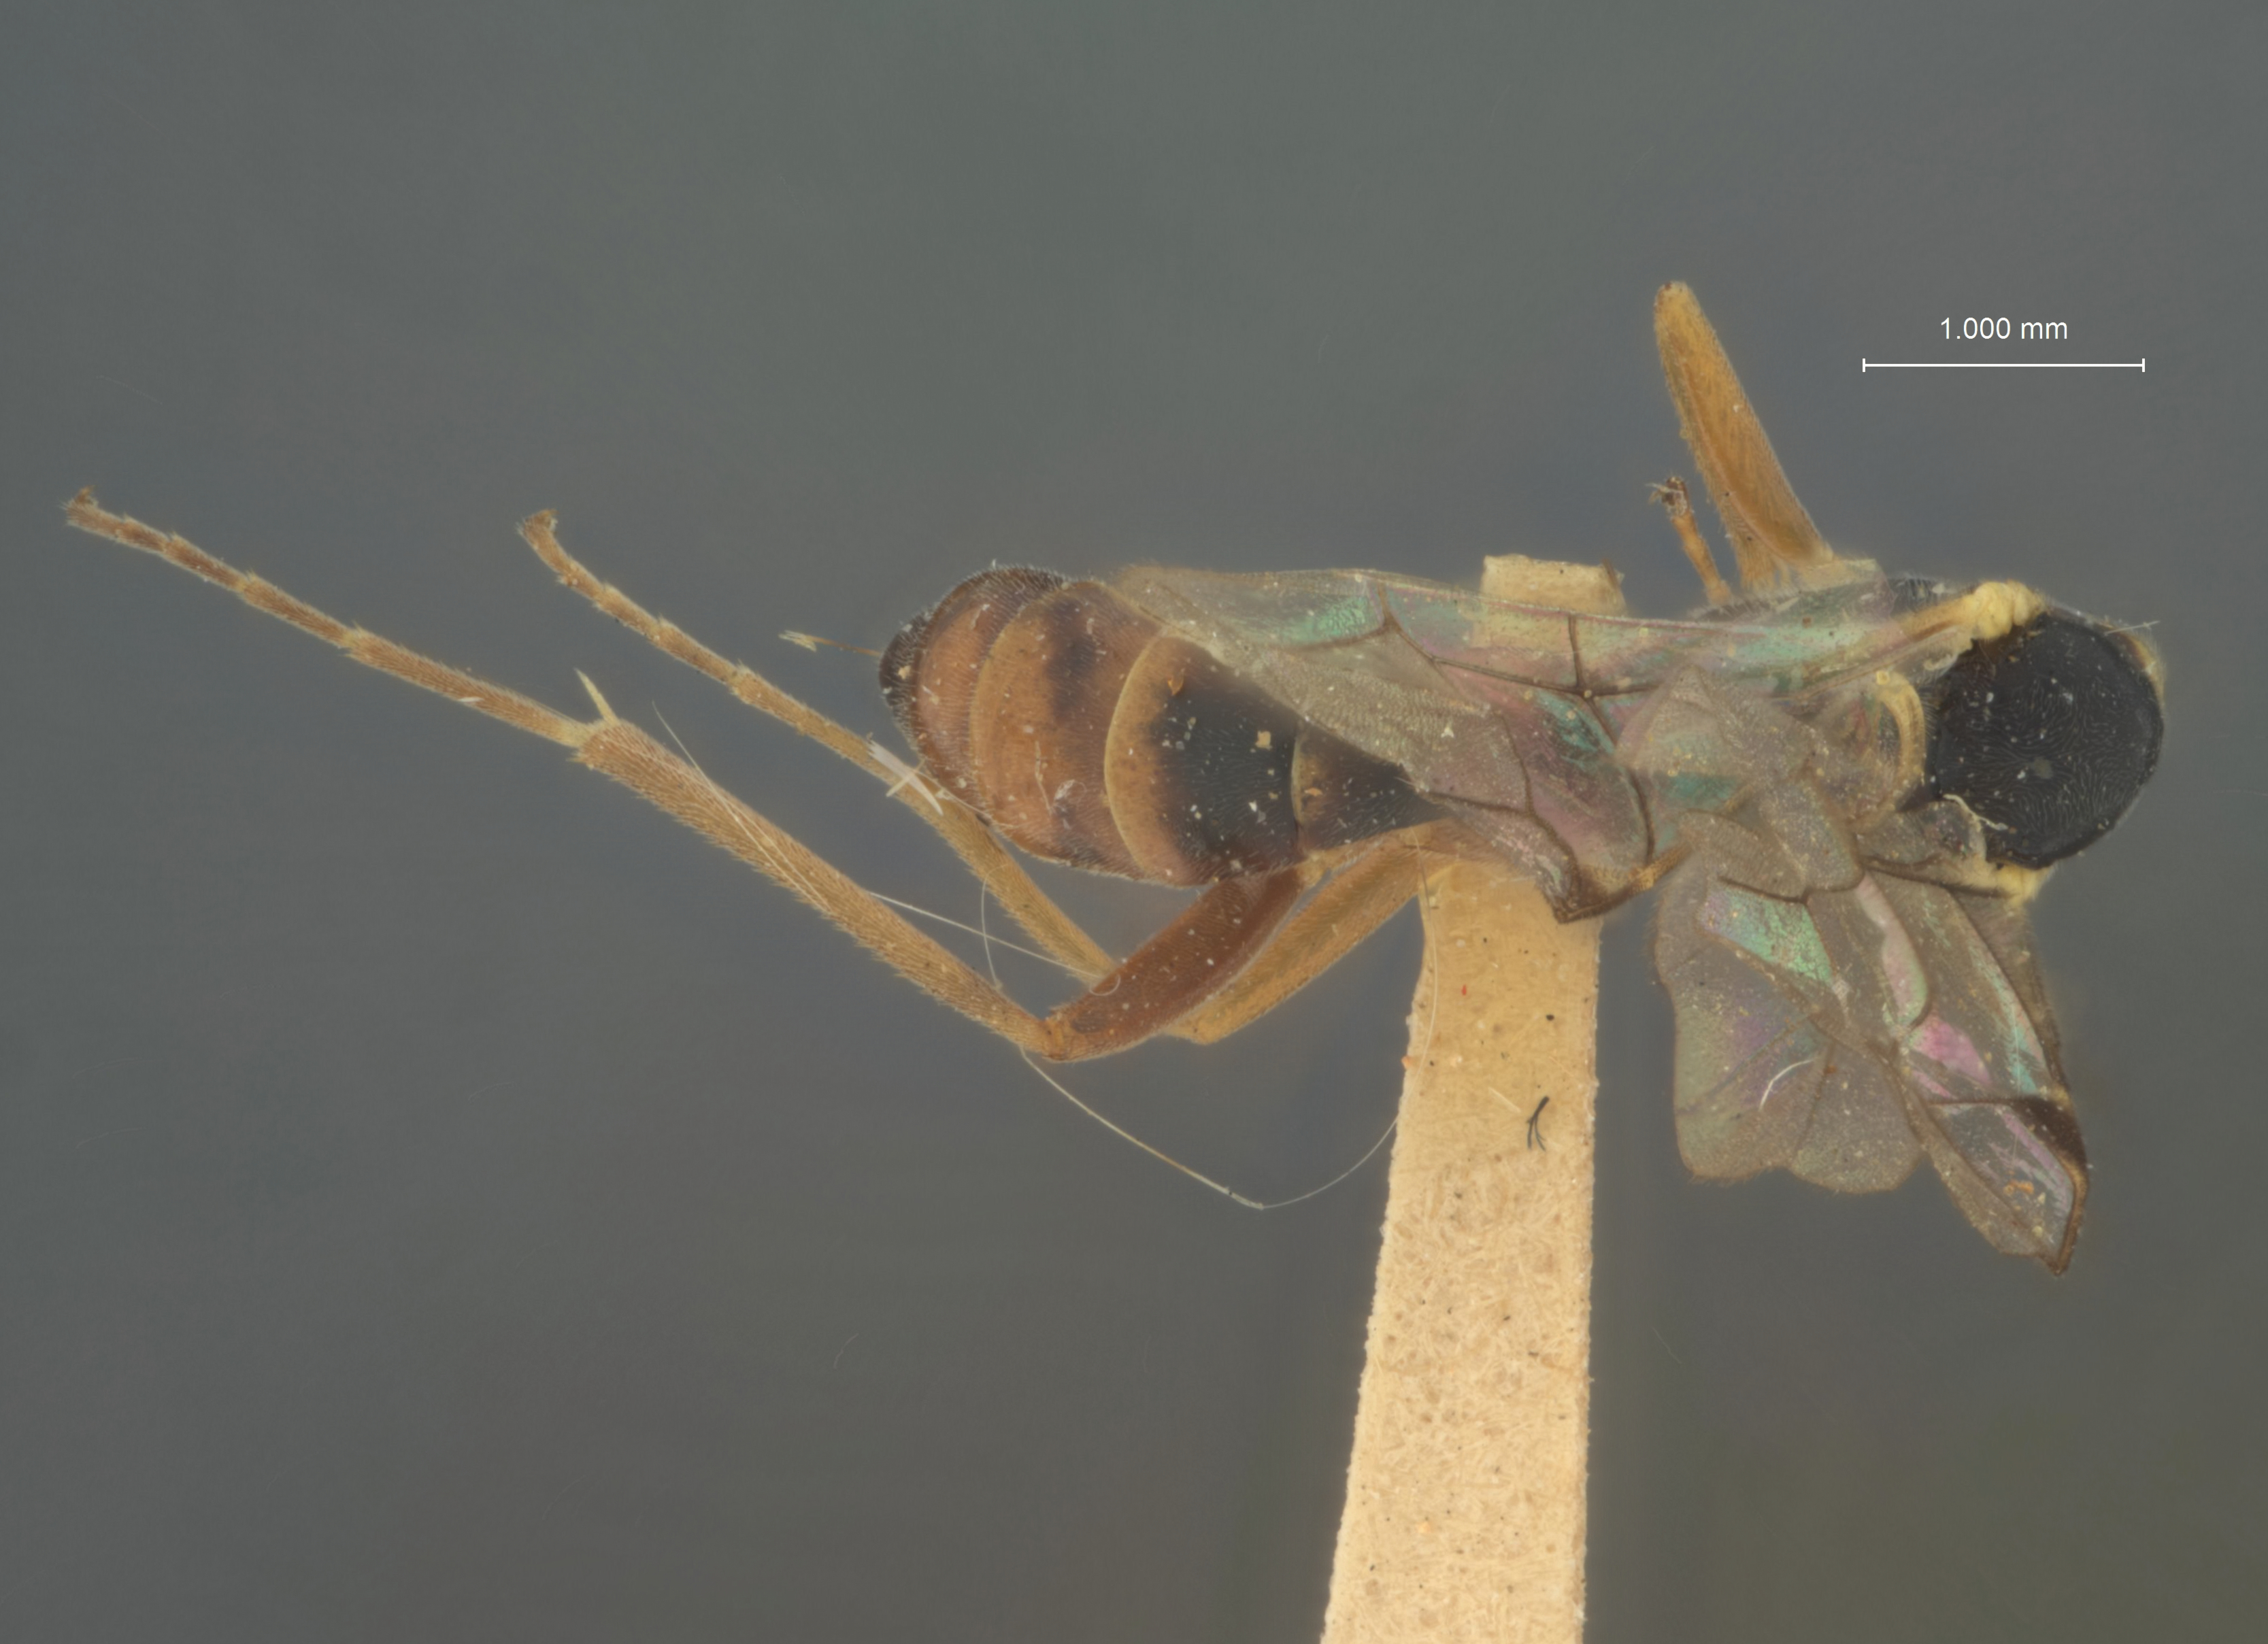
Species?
Prionopoda coloradensis
